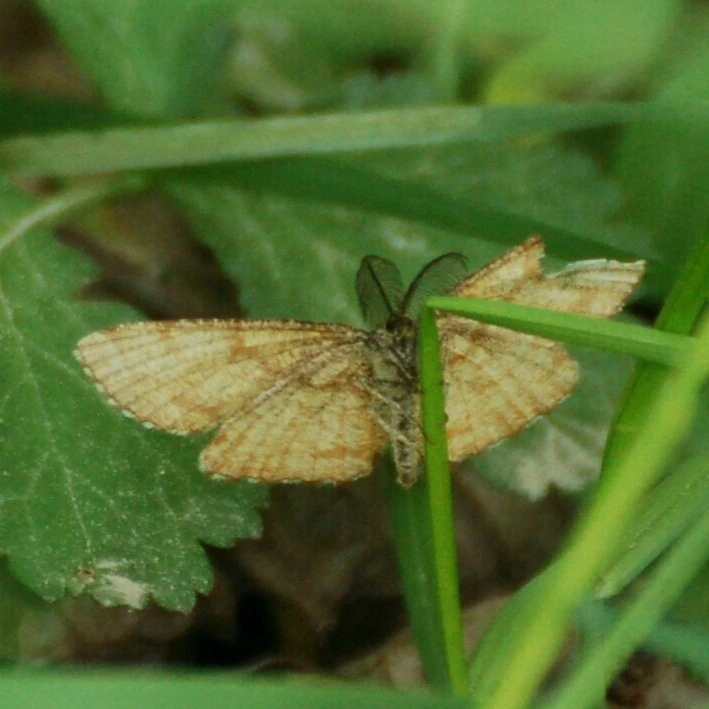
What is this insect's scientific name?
Ematurga atomaria
